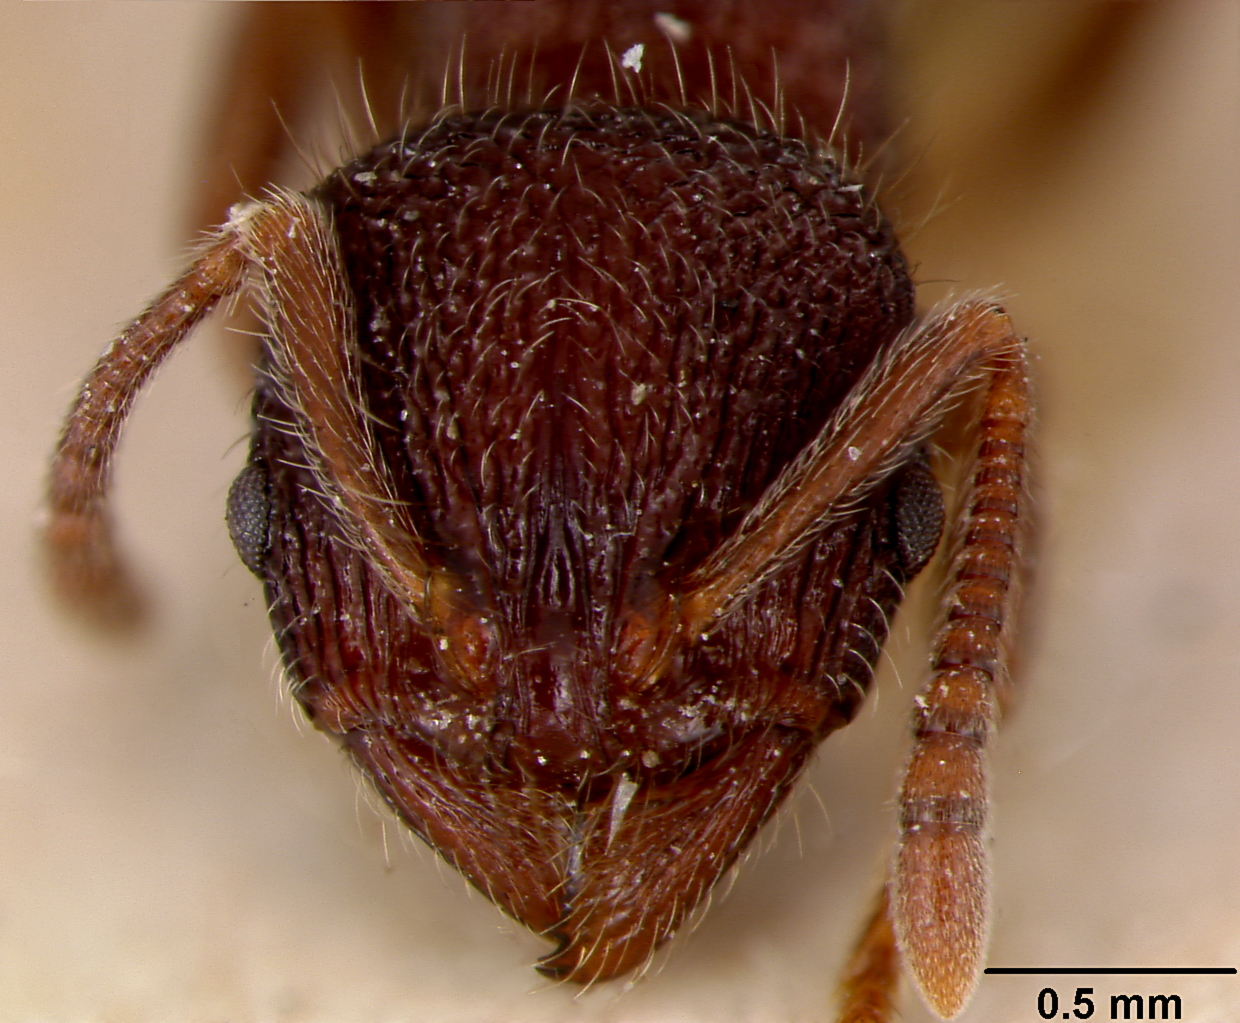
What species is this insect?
Promeranoplus rouxi
